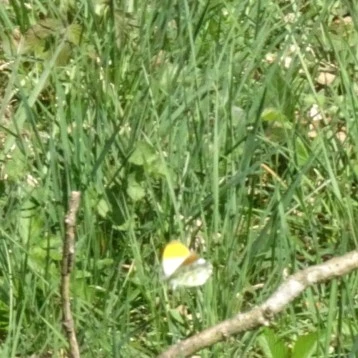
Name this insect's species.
Anthocharis cardamines
